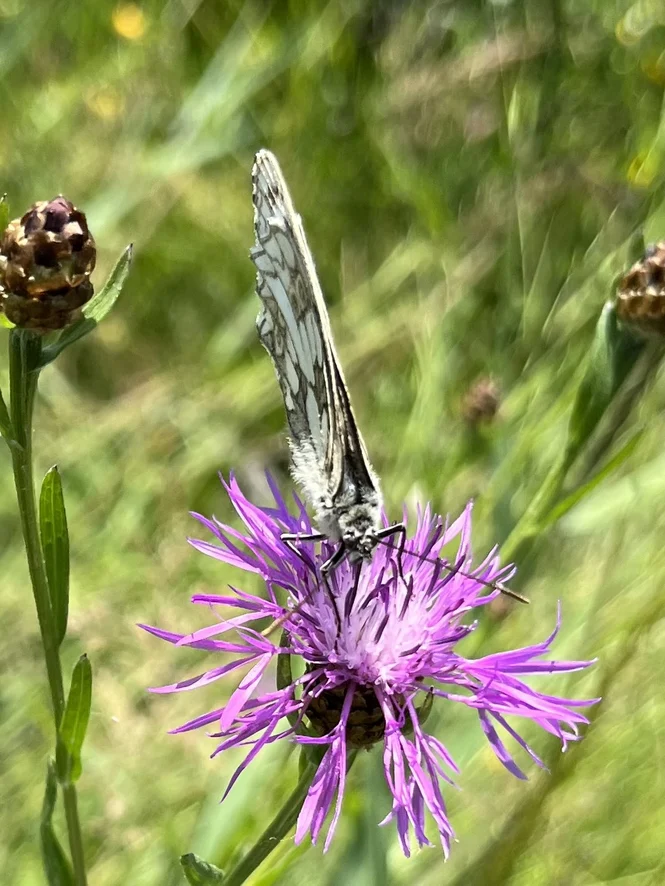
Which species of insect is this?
Melanargia galathea
